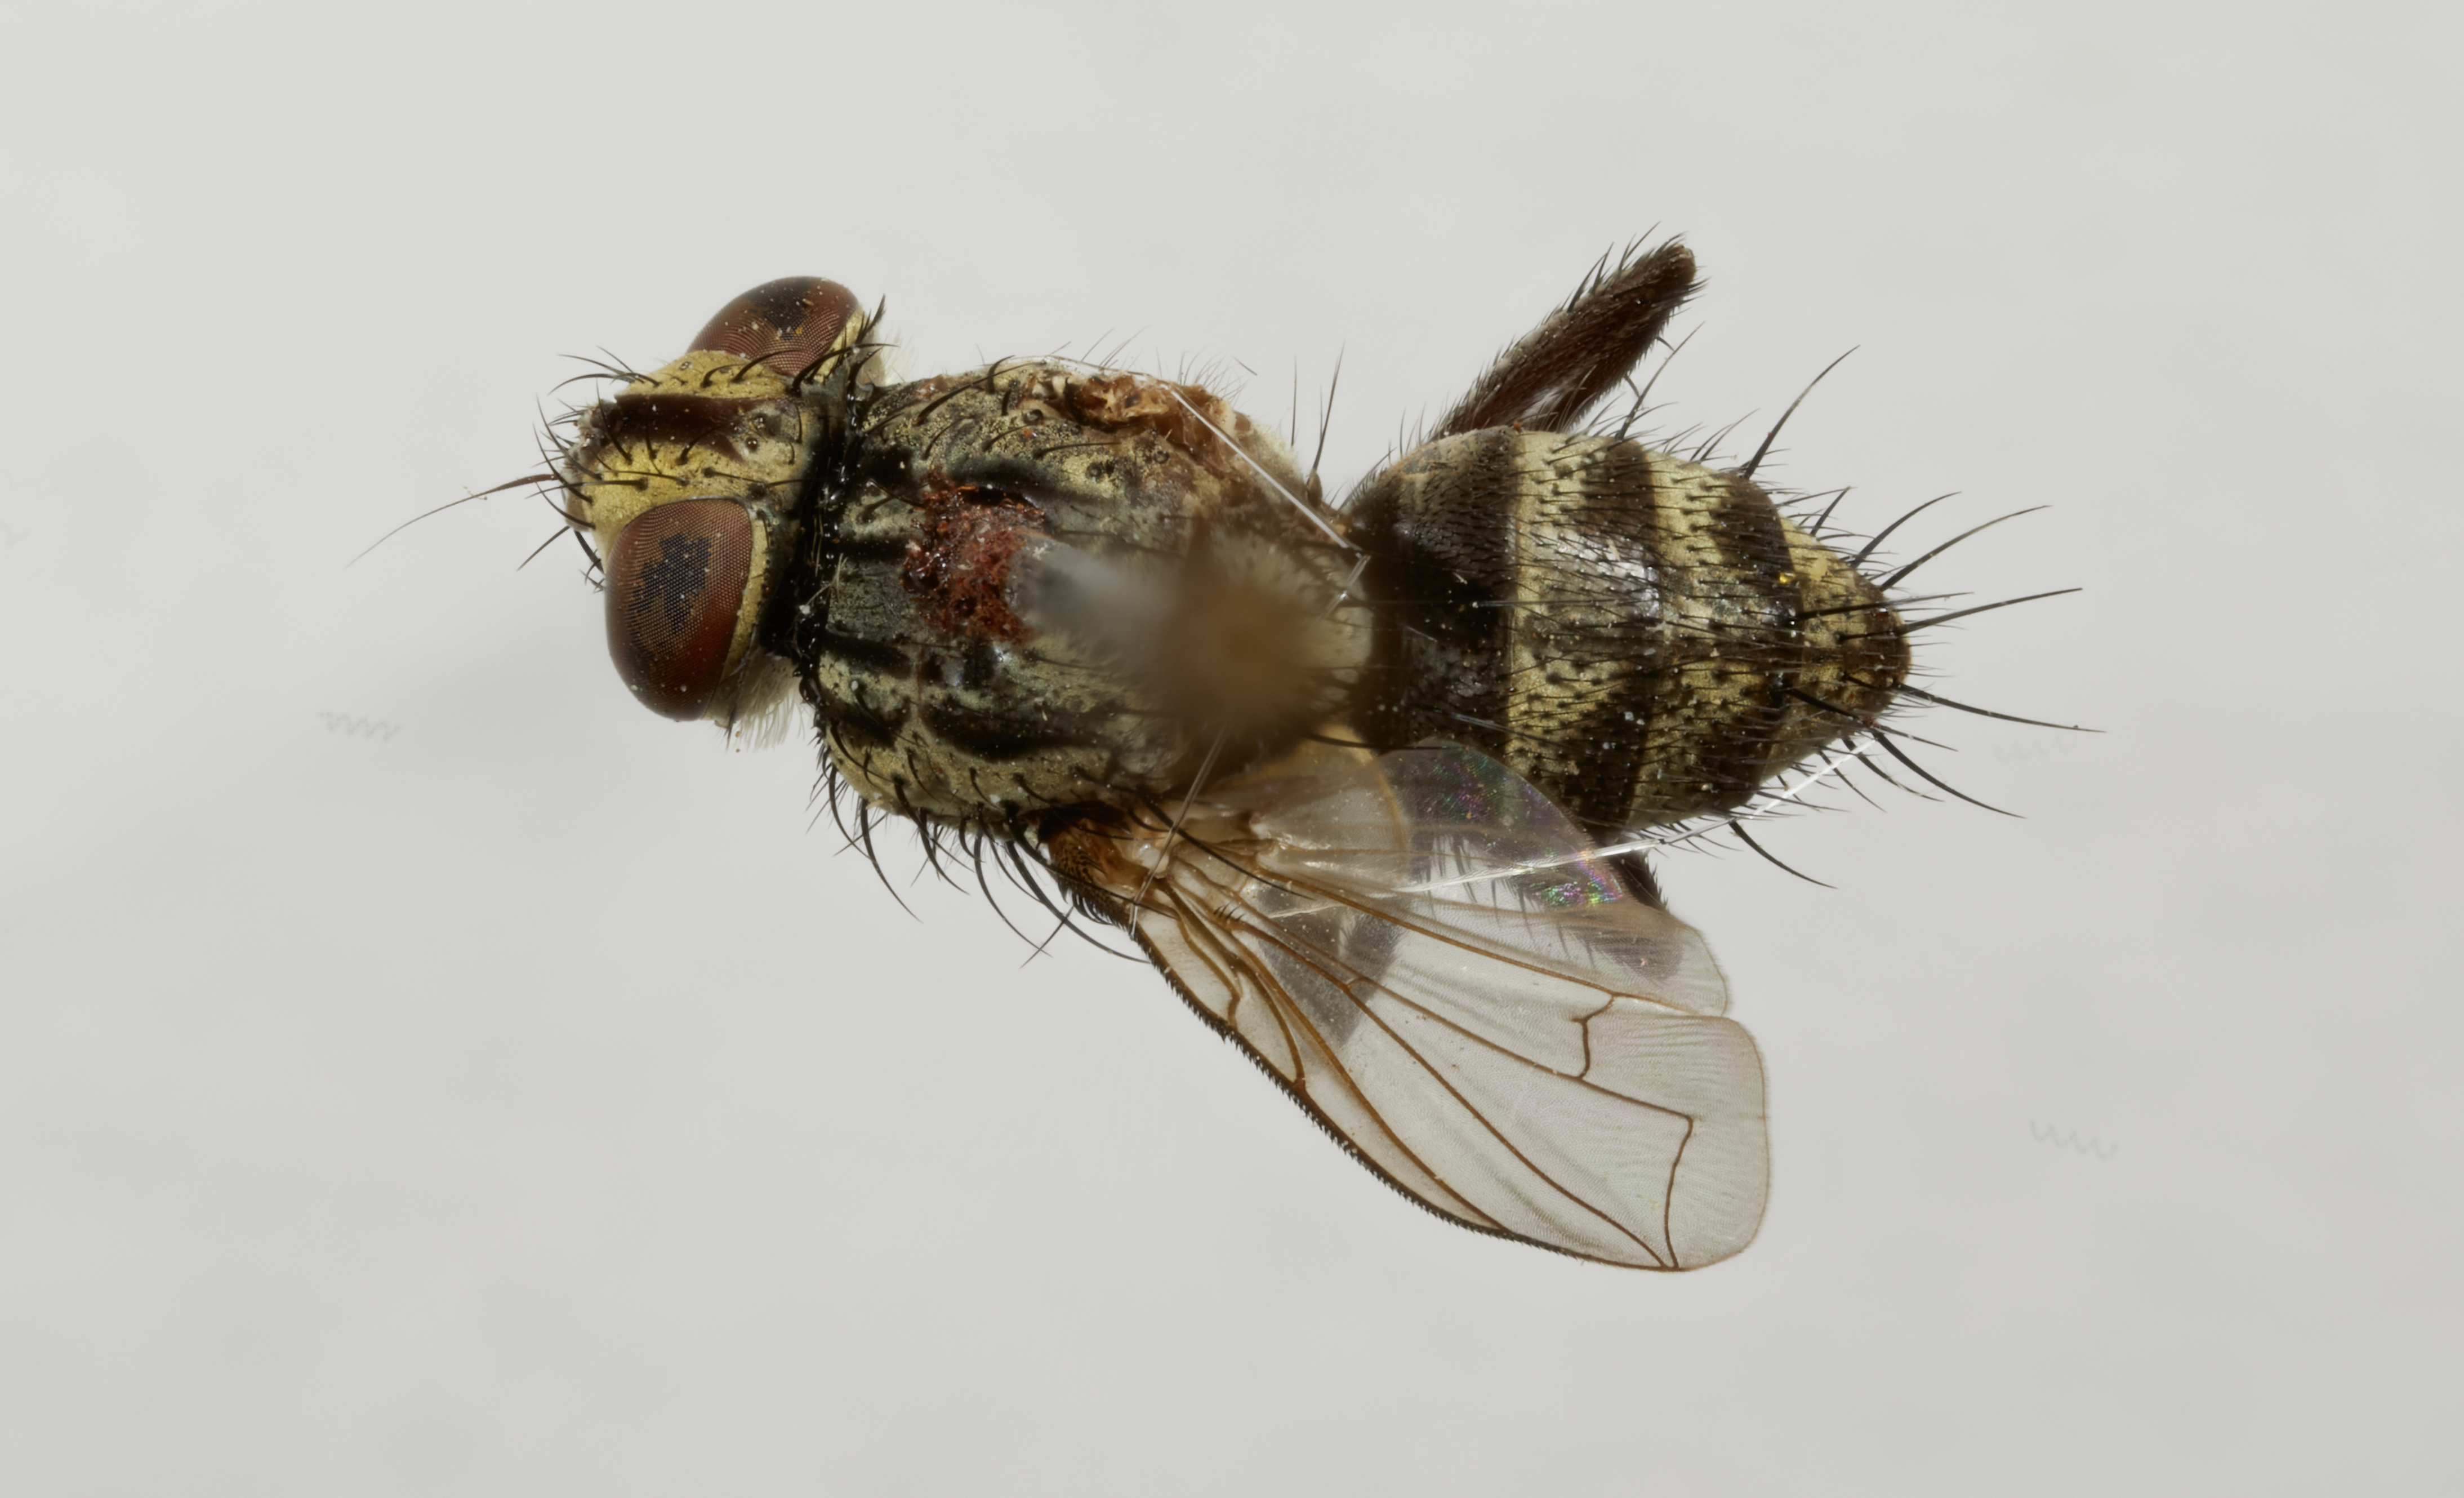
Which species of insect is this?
Eucelatoria montana
